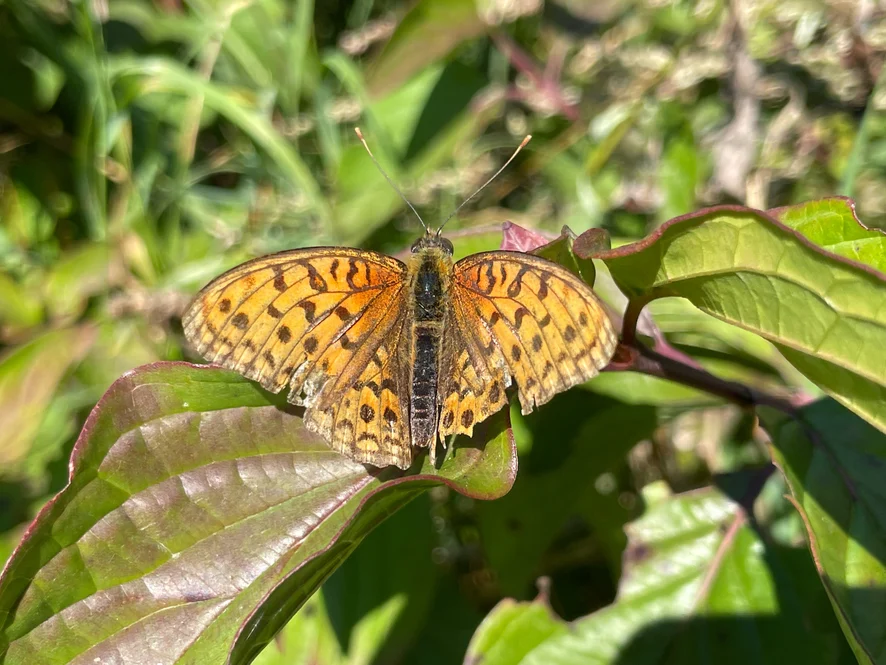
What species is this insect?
Fabriciana adippe
